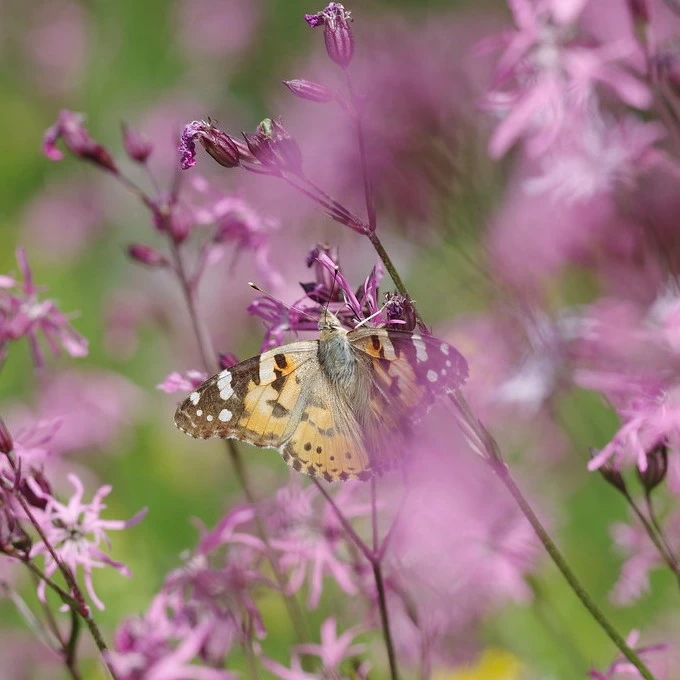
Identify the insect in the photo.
Vanessa cardui
